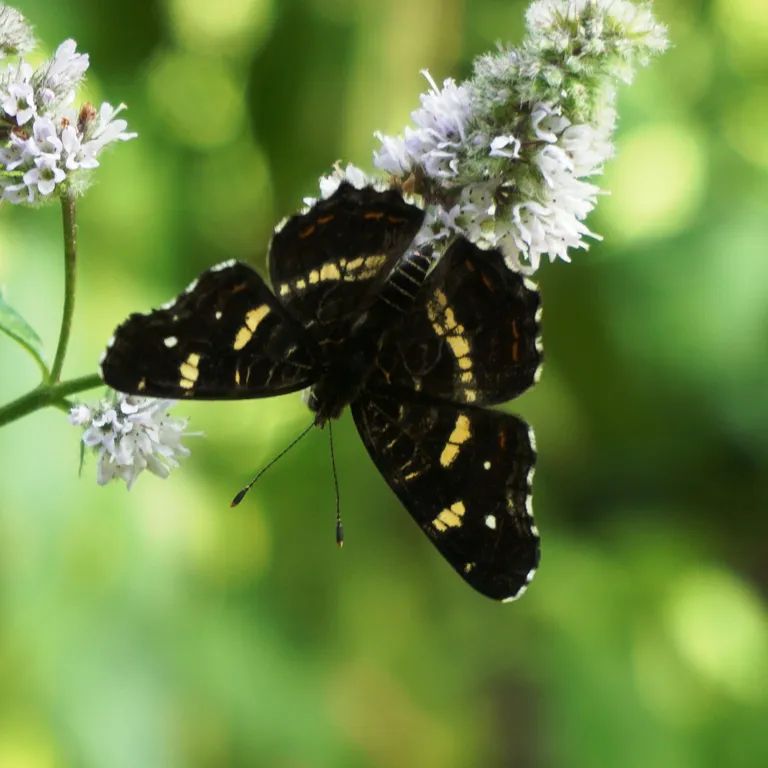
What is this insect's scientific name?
Araschnia levana
